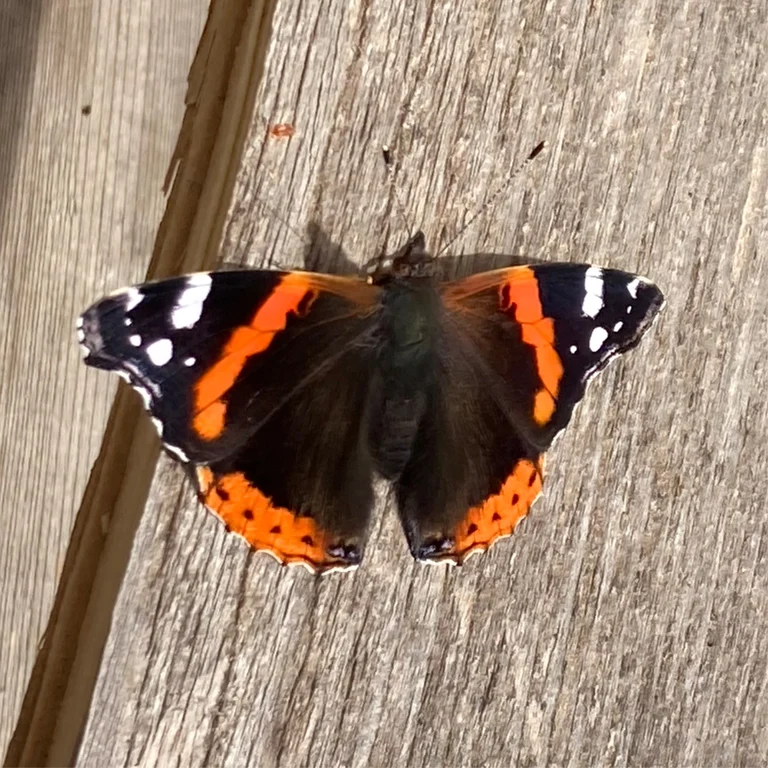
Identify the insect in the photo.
Vanessa atalanta
